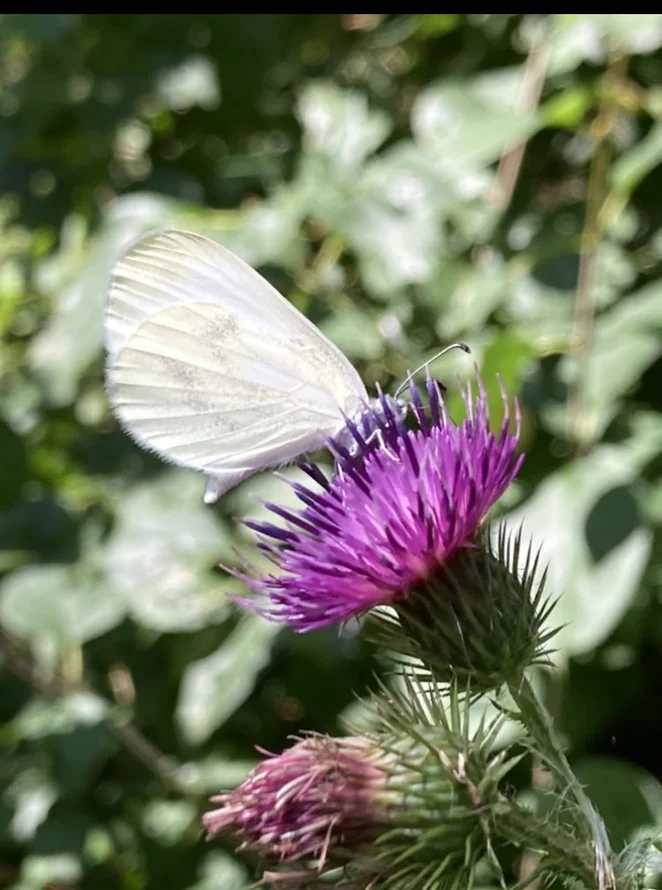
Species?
Leptidea sinapis/juvernica
